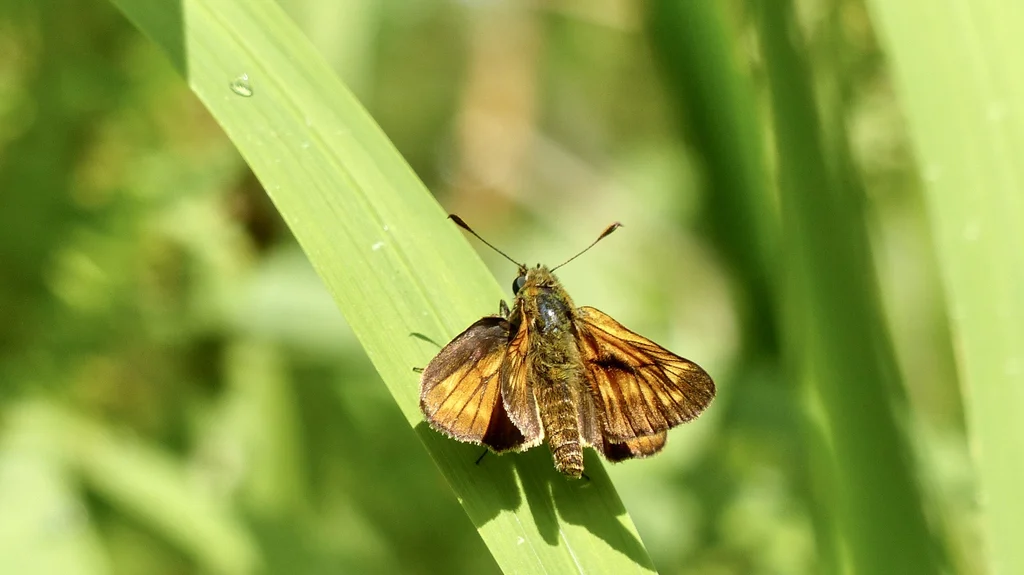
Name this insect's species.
Ochlodes sylvanus (also Ochlodes venata)
